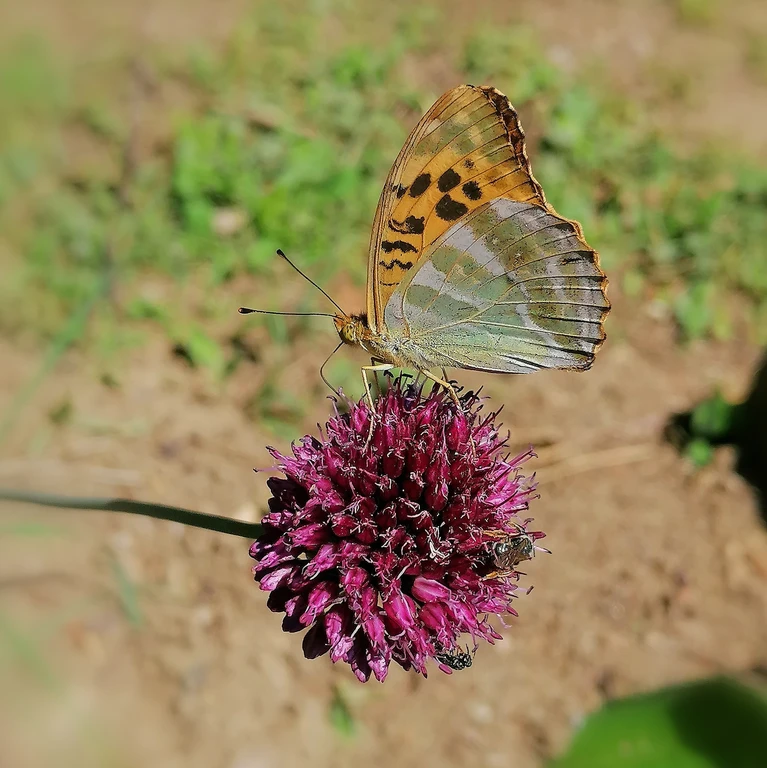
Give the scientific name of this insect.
Argynnis paphia
